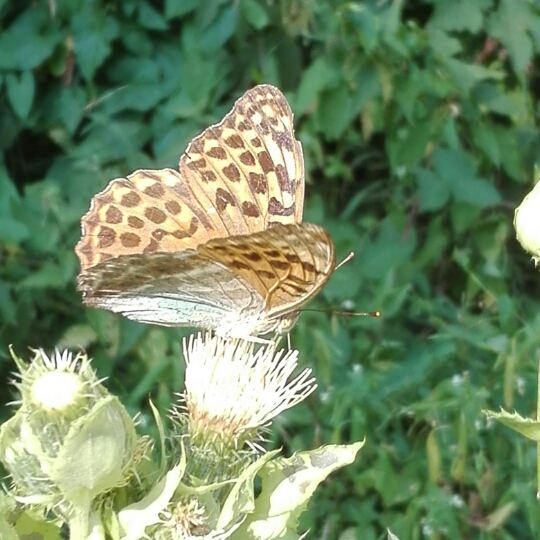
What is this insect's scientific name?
Argynnis paphia
